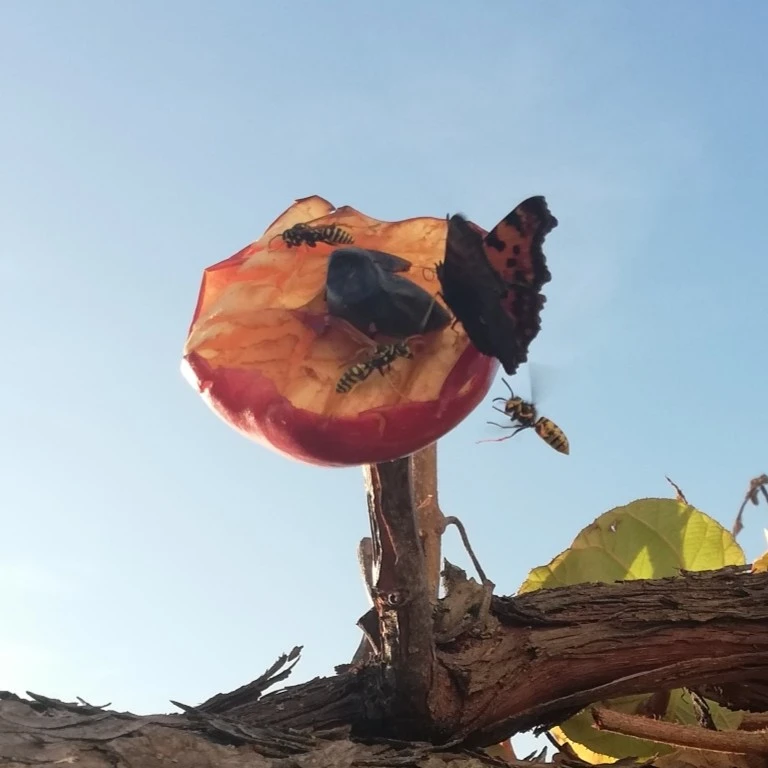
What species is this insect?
Polygonia c-album
